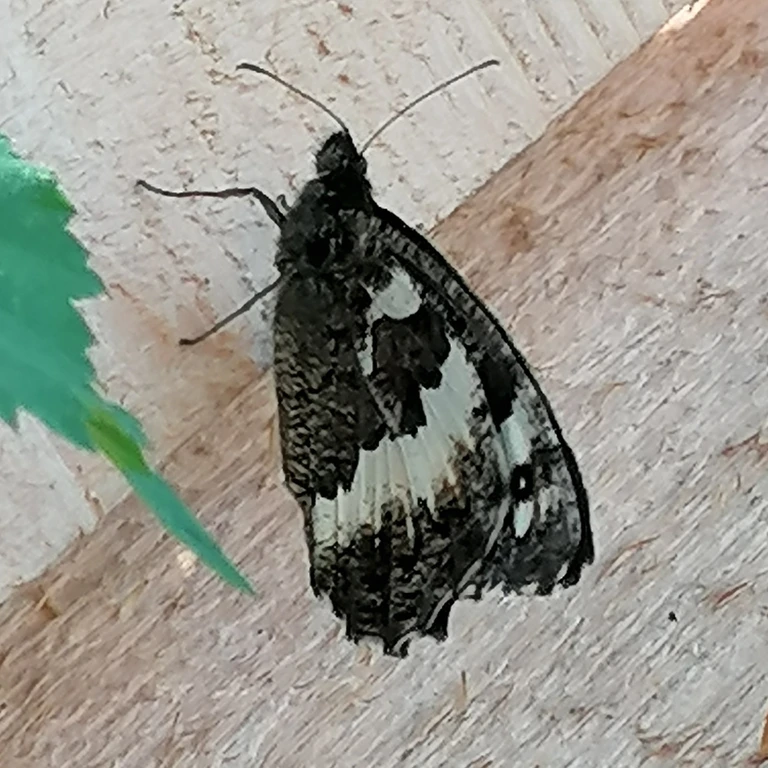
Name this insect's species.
Brintesia circe
